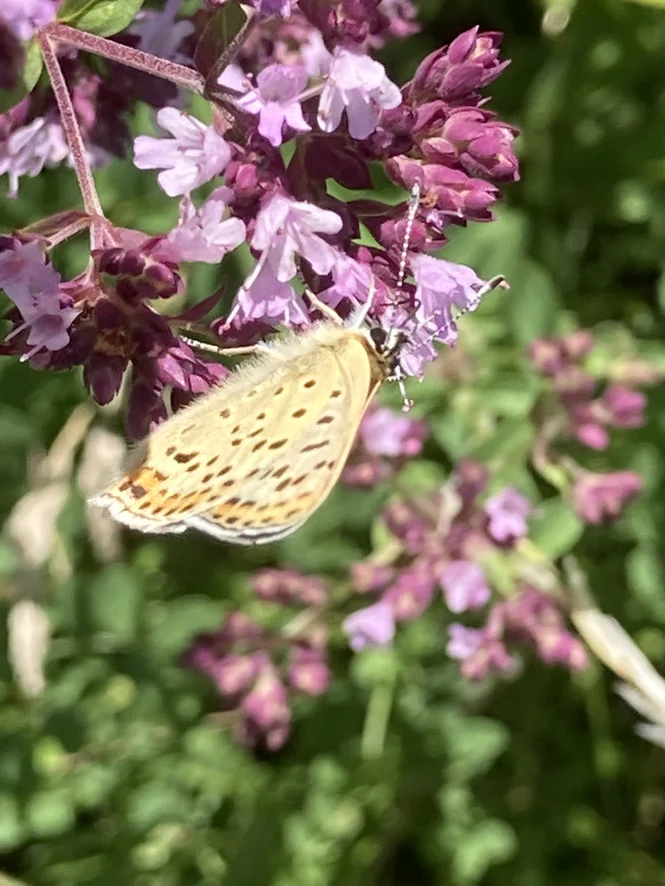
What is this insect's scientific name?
Lycaena tityrus (also Loweia tityrus)
